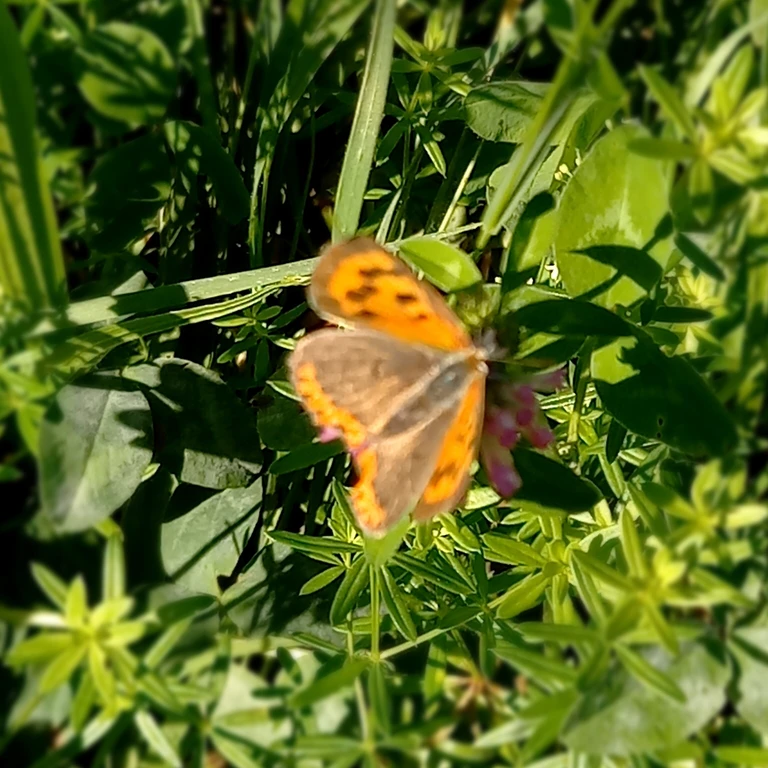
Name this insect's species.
Lycaena phlaeas
